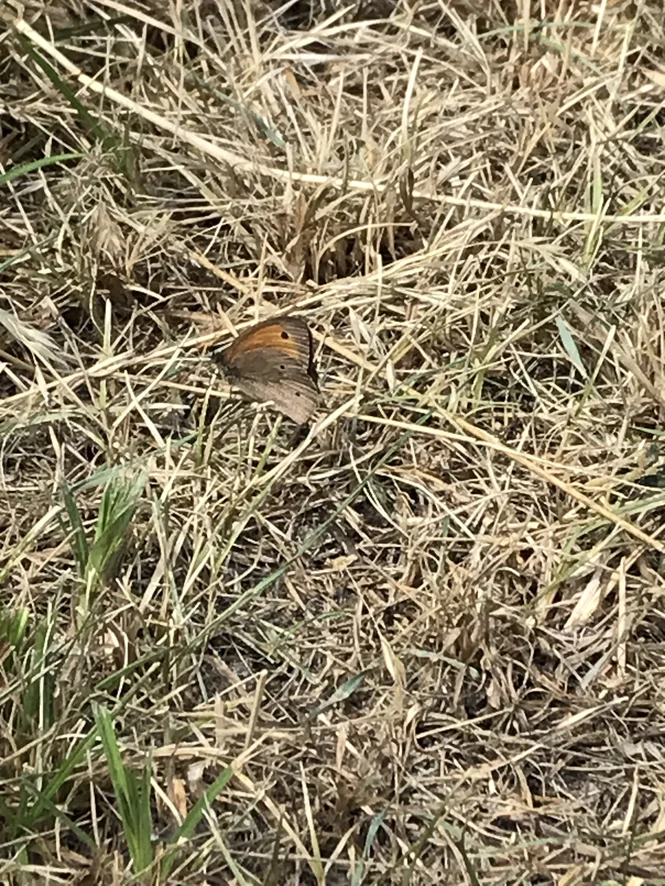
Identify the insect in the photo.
Maniola jurtina
